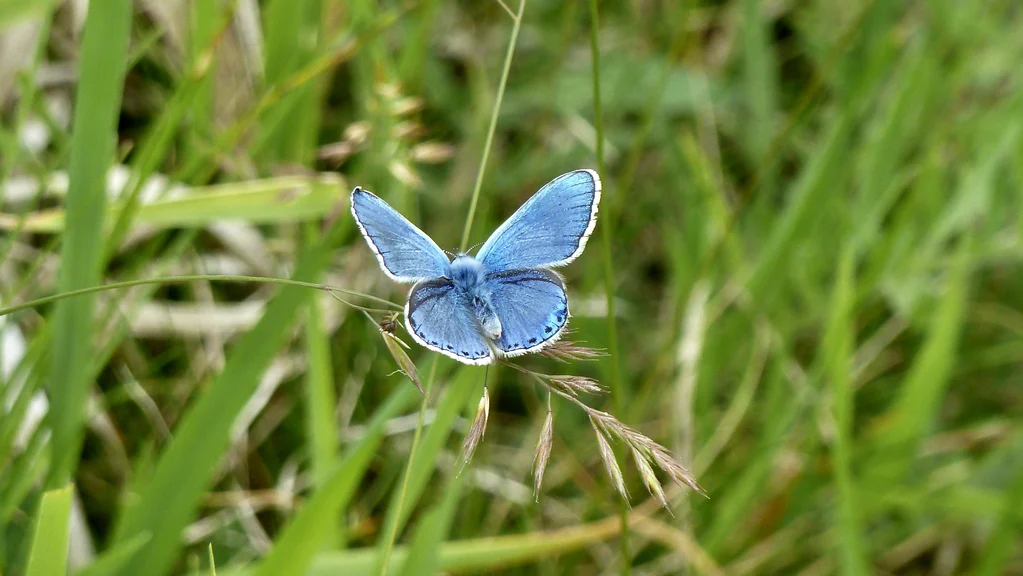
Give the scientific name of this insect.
Lysandra bellargus
